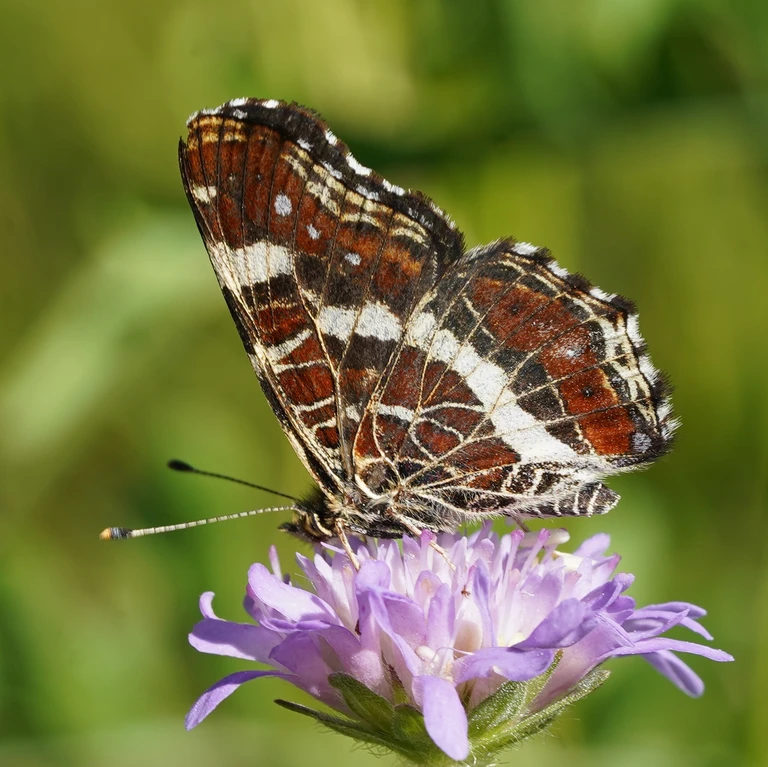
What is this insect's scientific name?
Araschnia levana
